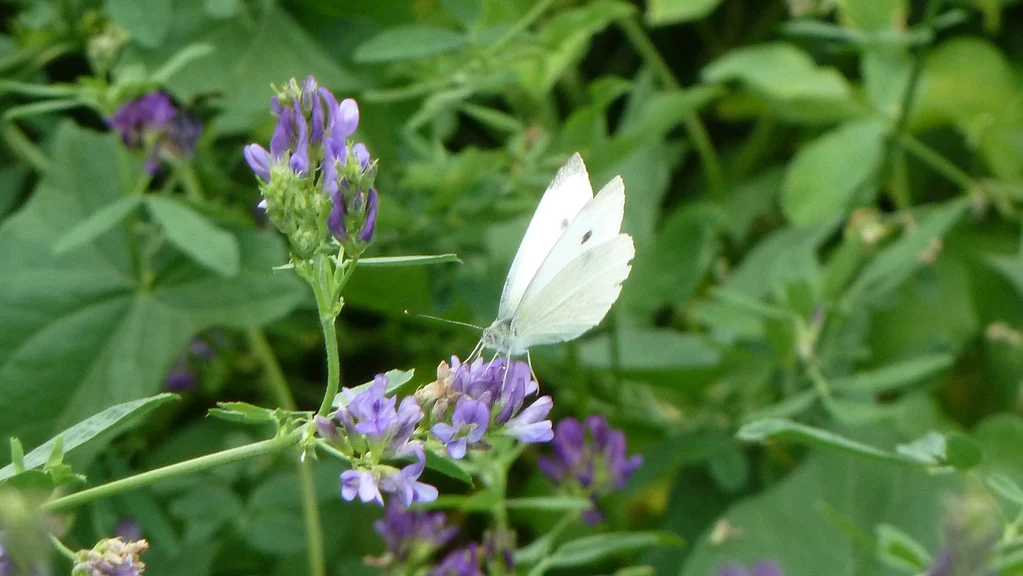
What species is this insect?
Pieris rapae
